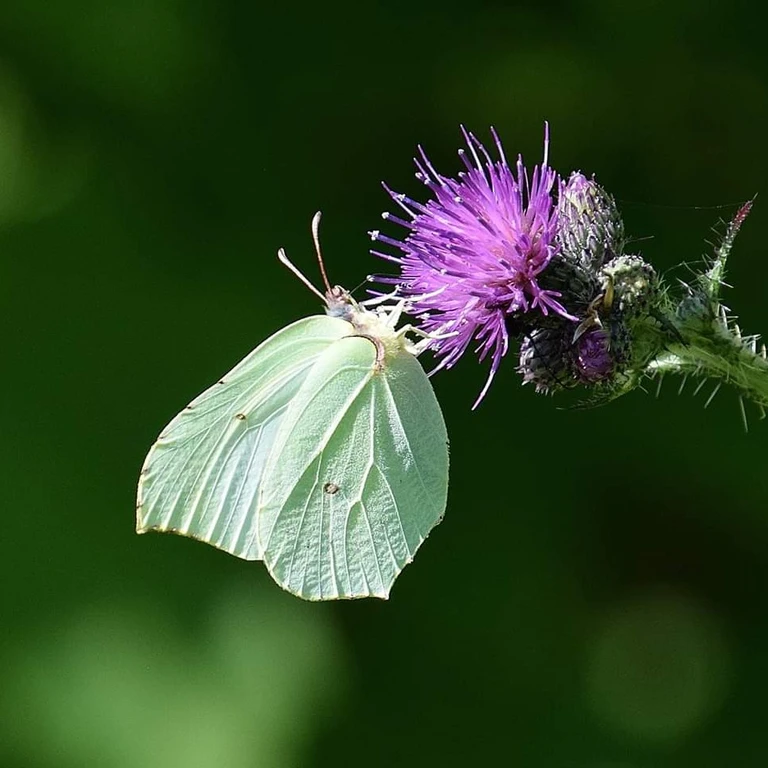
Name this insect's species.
Gonepteryx rhamni
